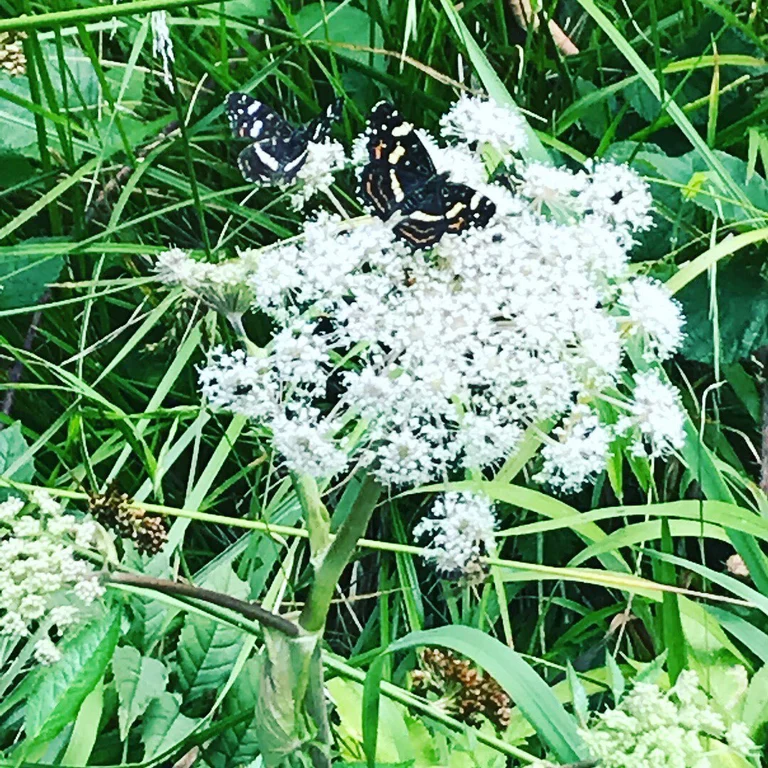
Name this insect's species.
Araschnia levana
